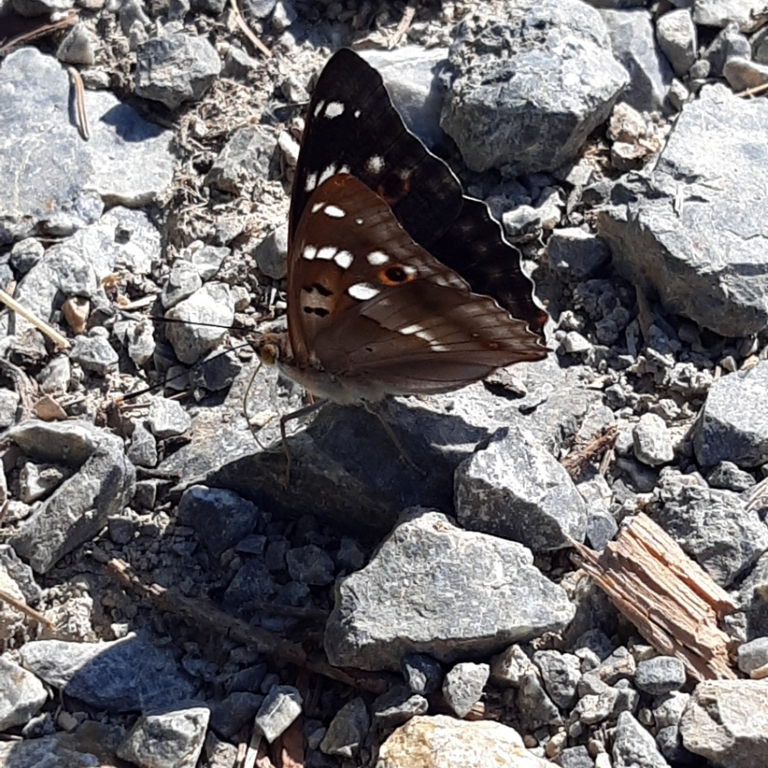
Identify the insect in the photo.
Apatura ilia
